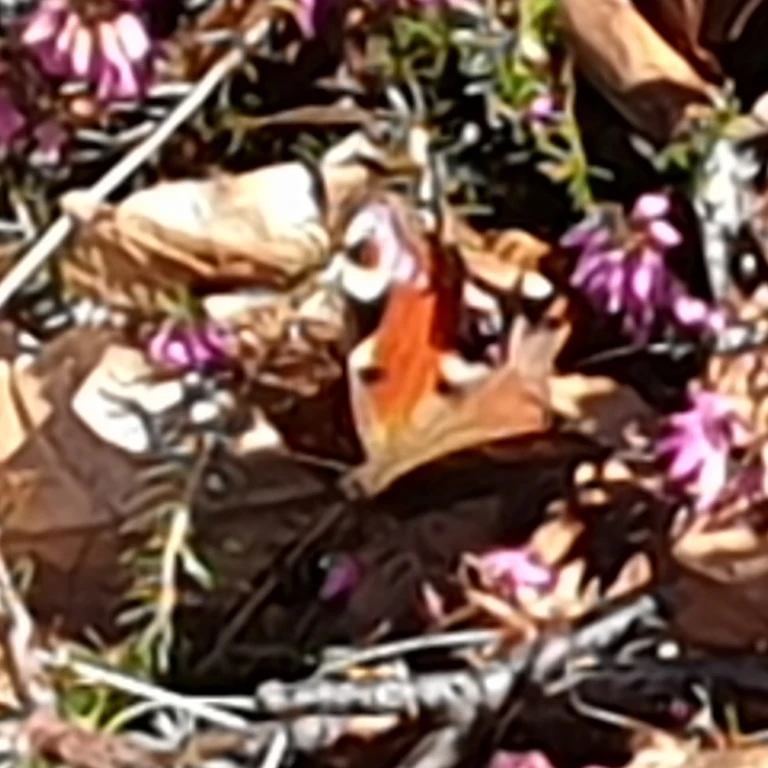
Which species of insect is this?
Aglais io
